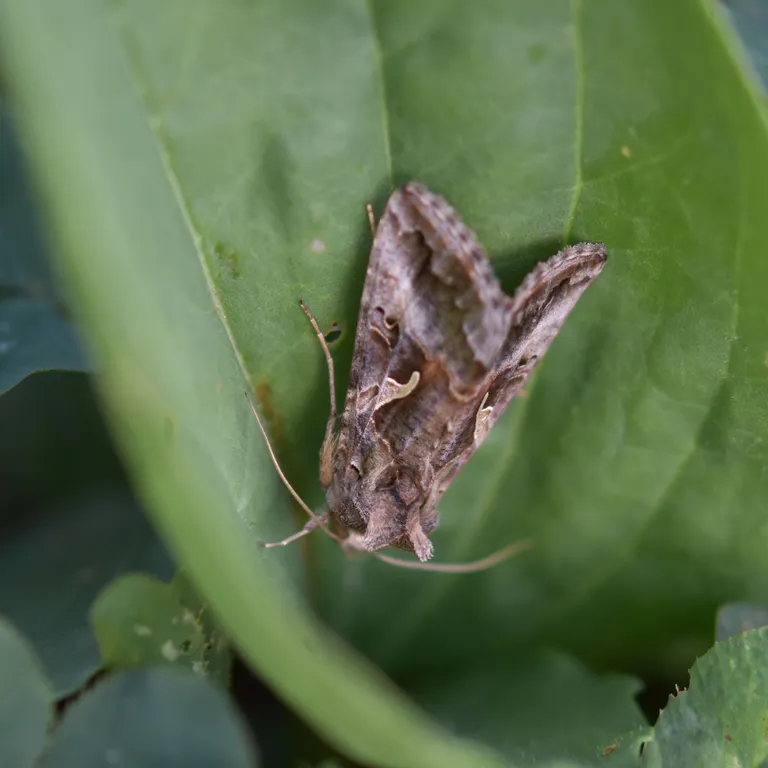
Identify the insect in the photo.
Autographa gamma
